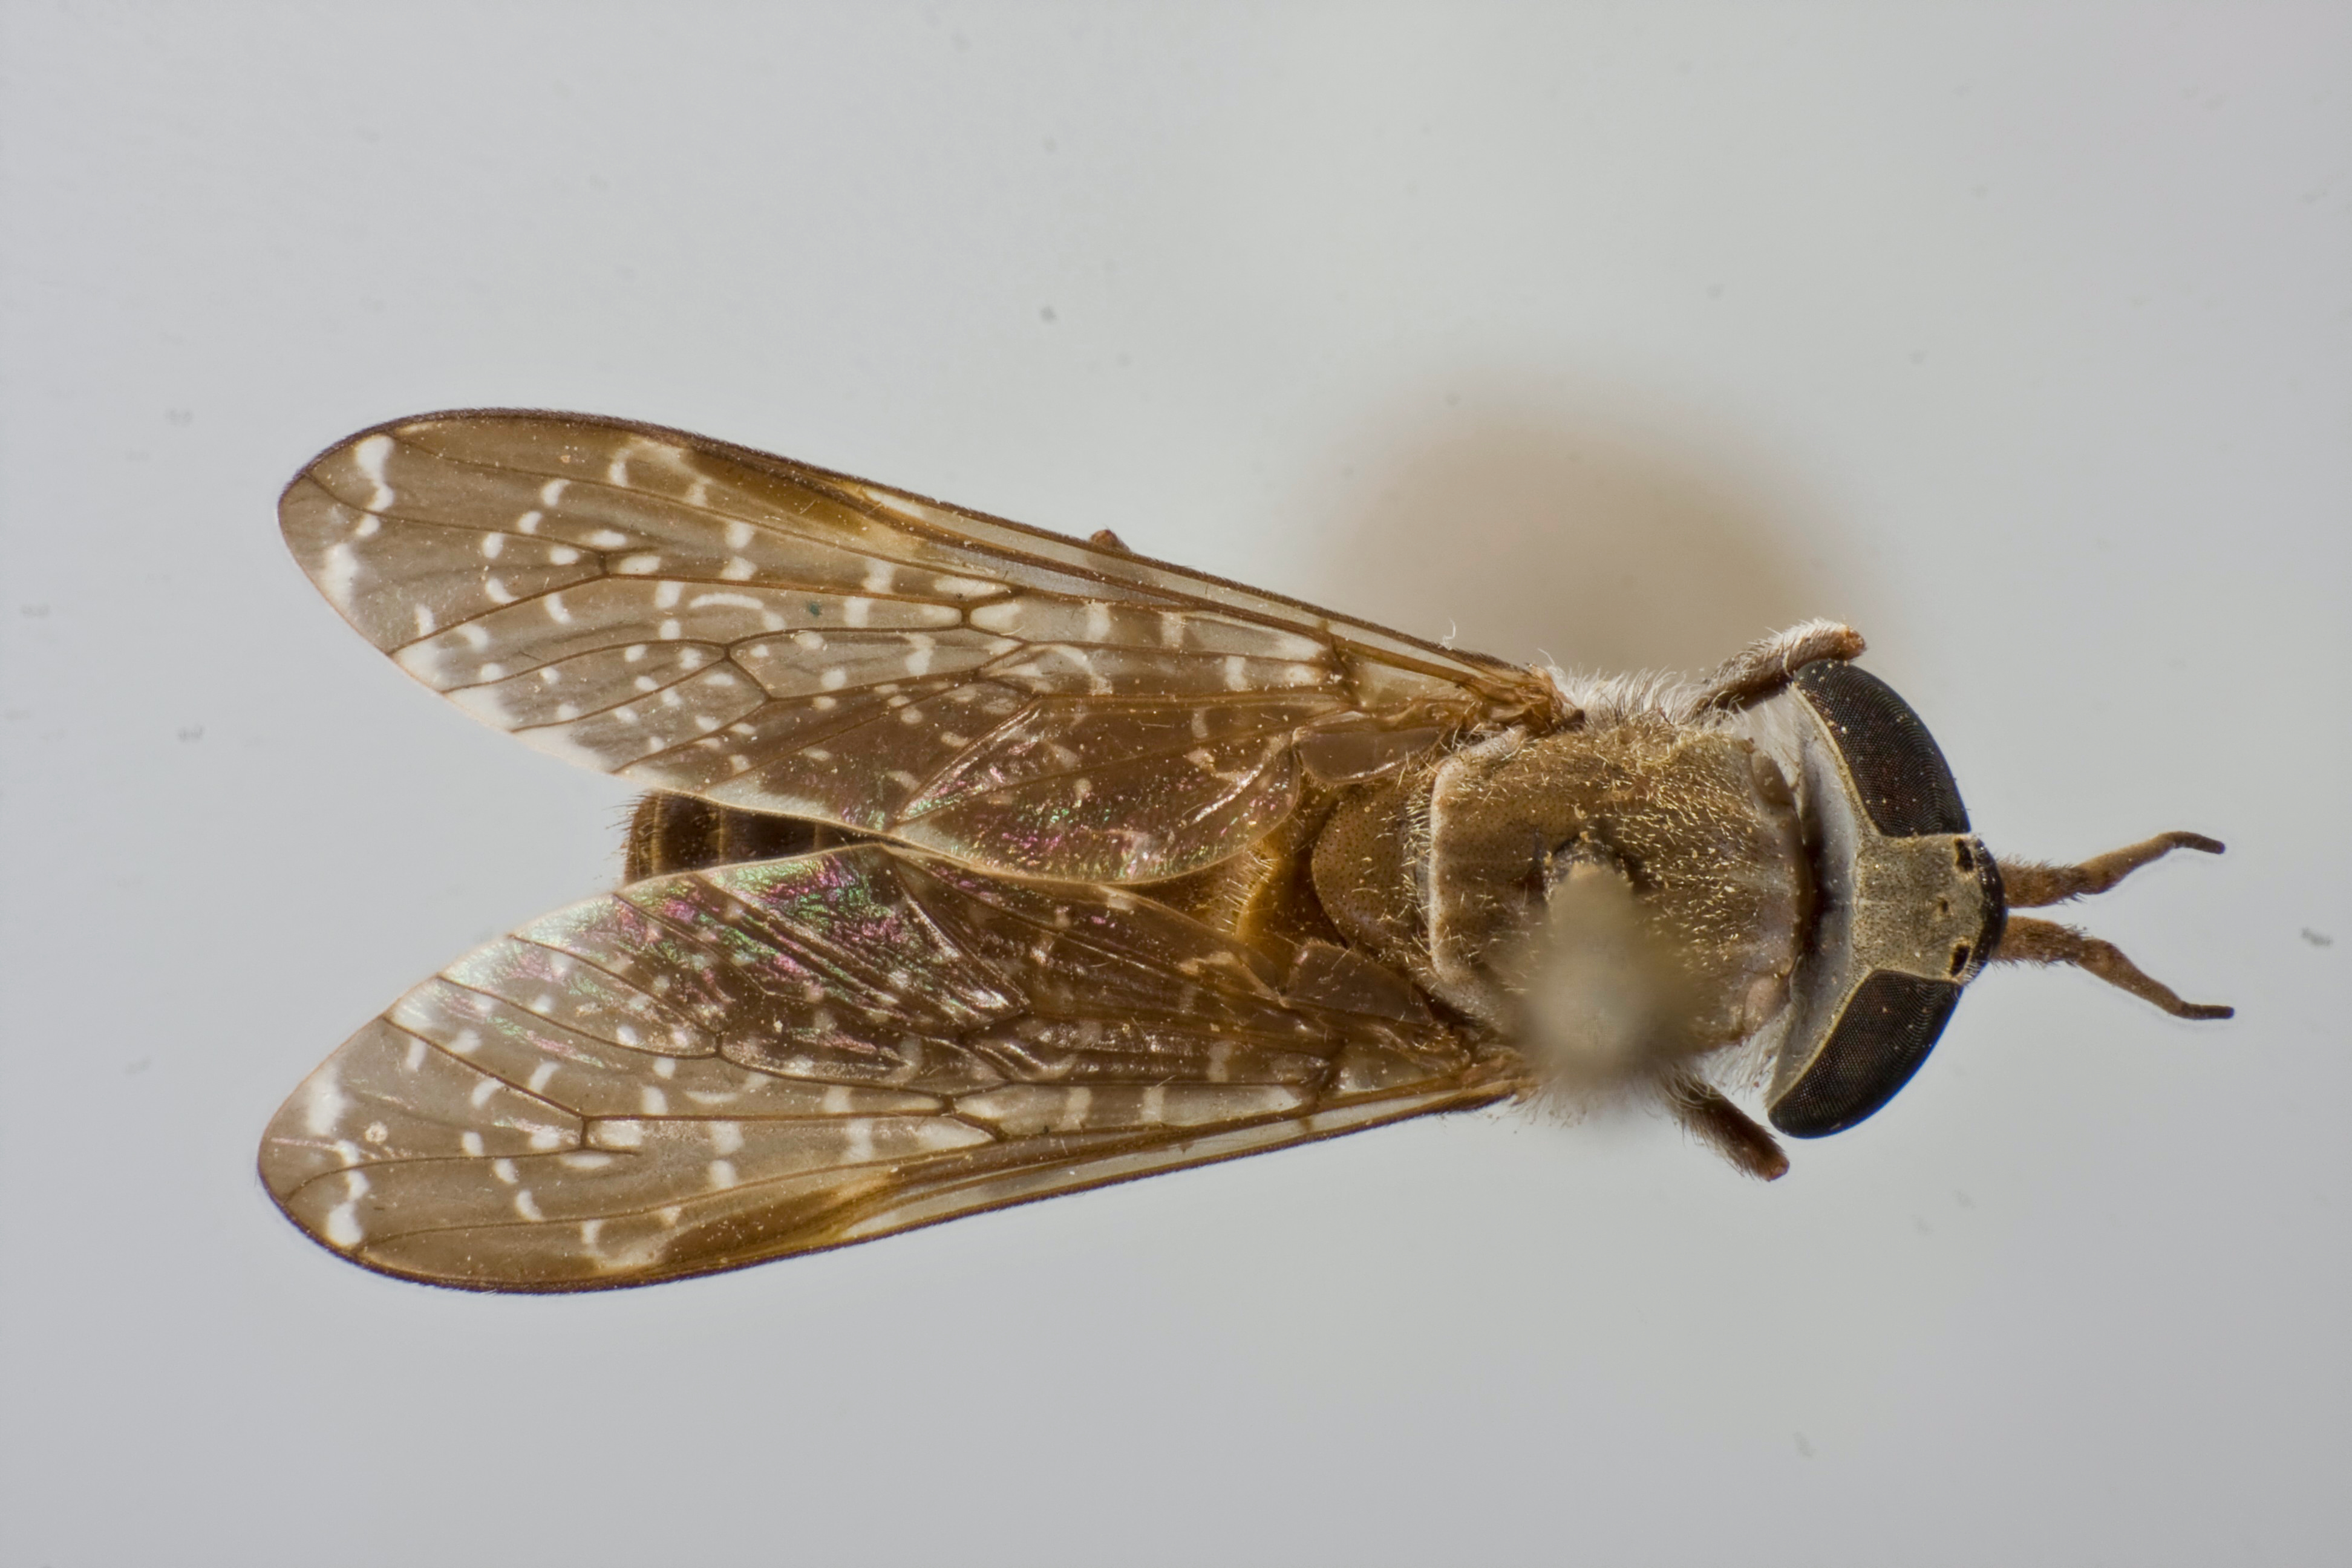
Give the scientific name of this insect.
Haematopota albimanica
